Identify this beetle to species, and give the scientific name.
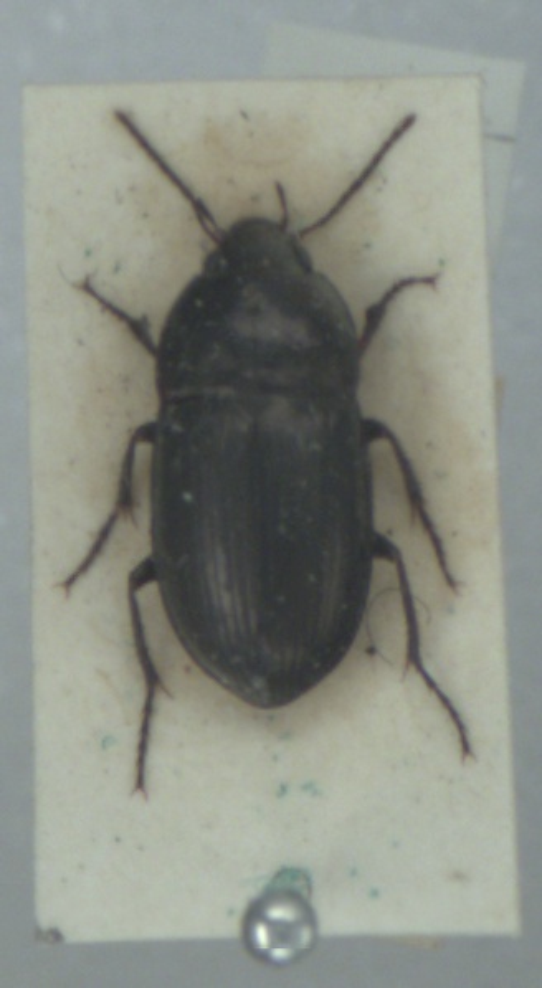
Amara lunicollis
